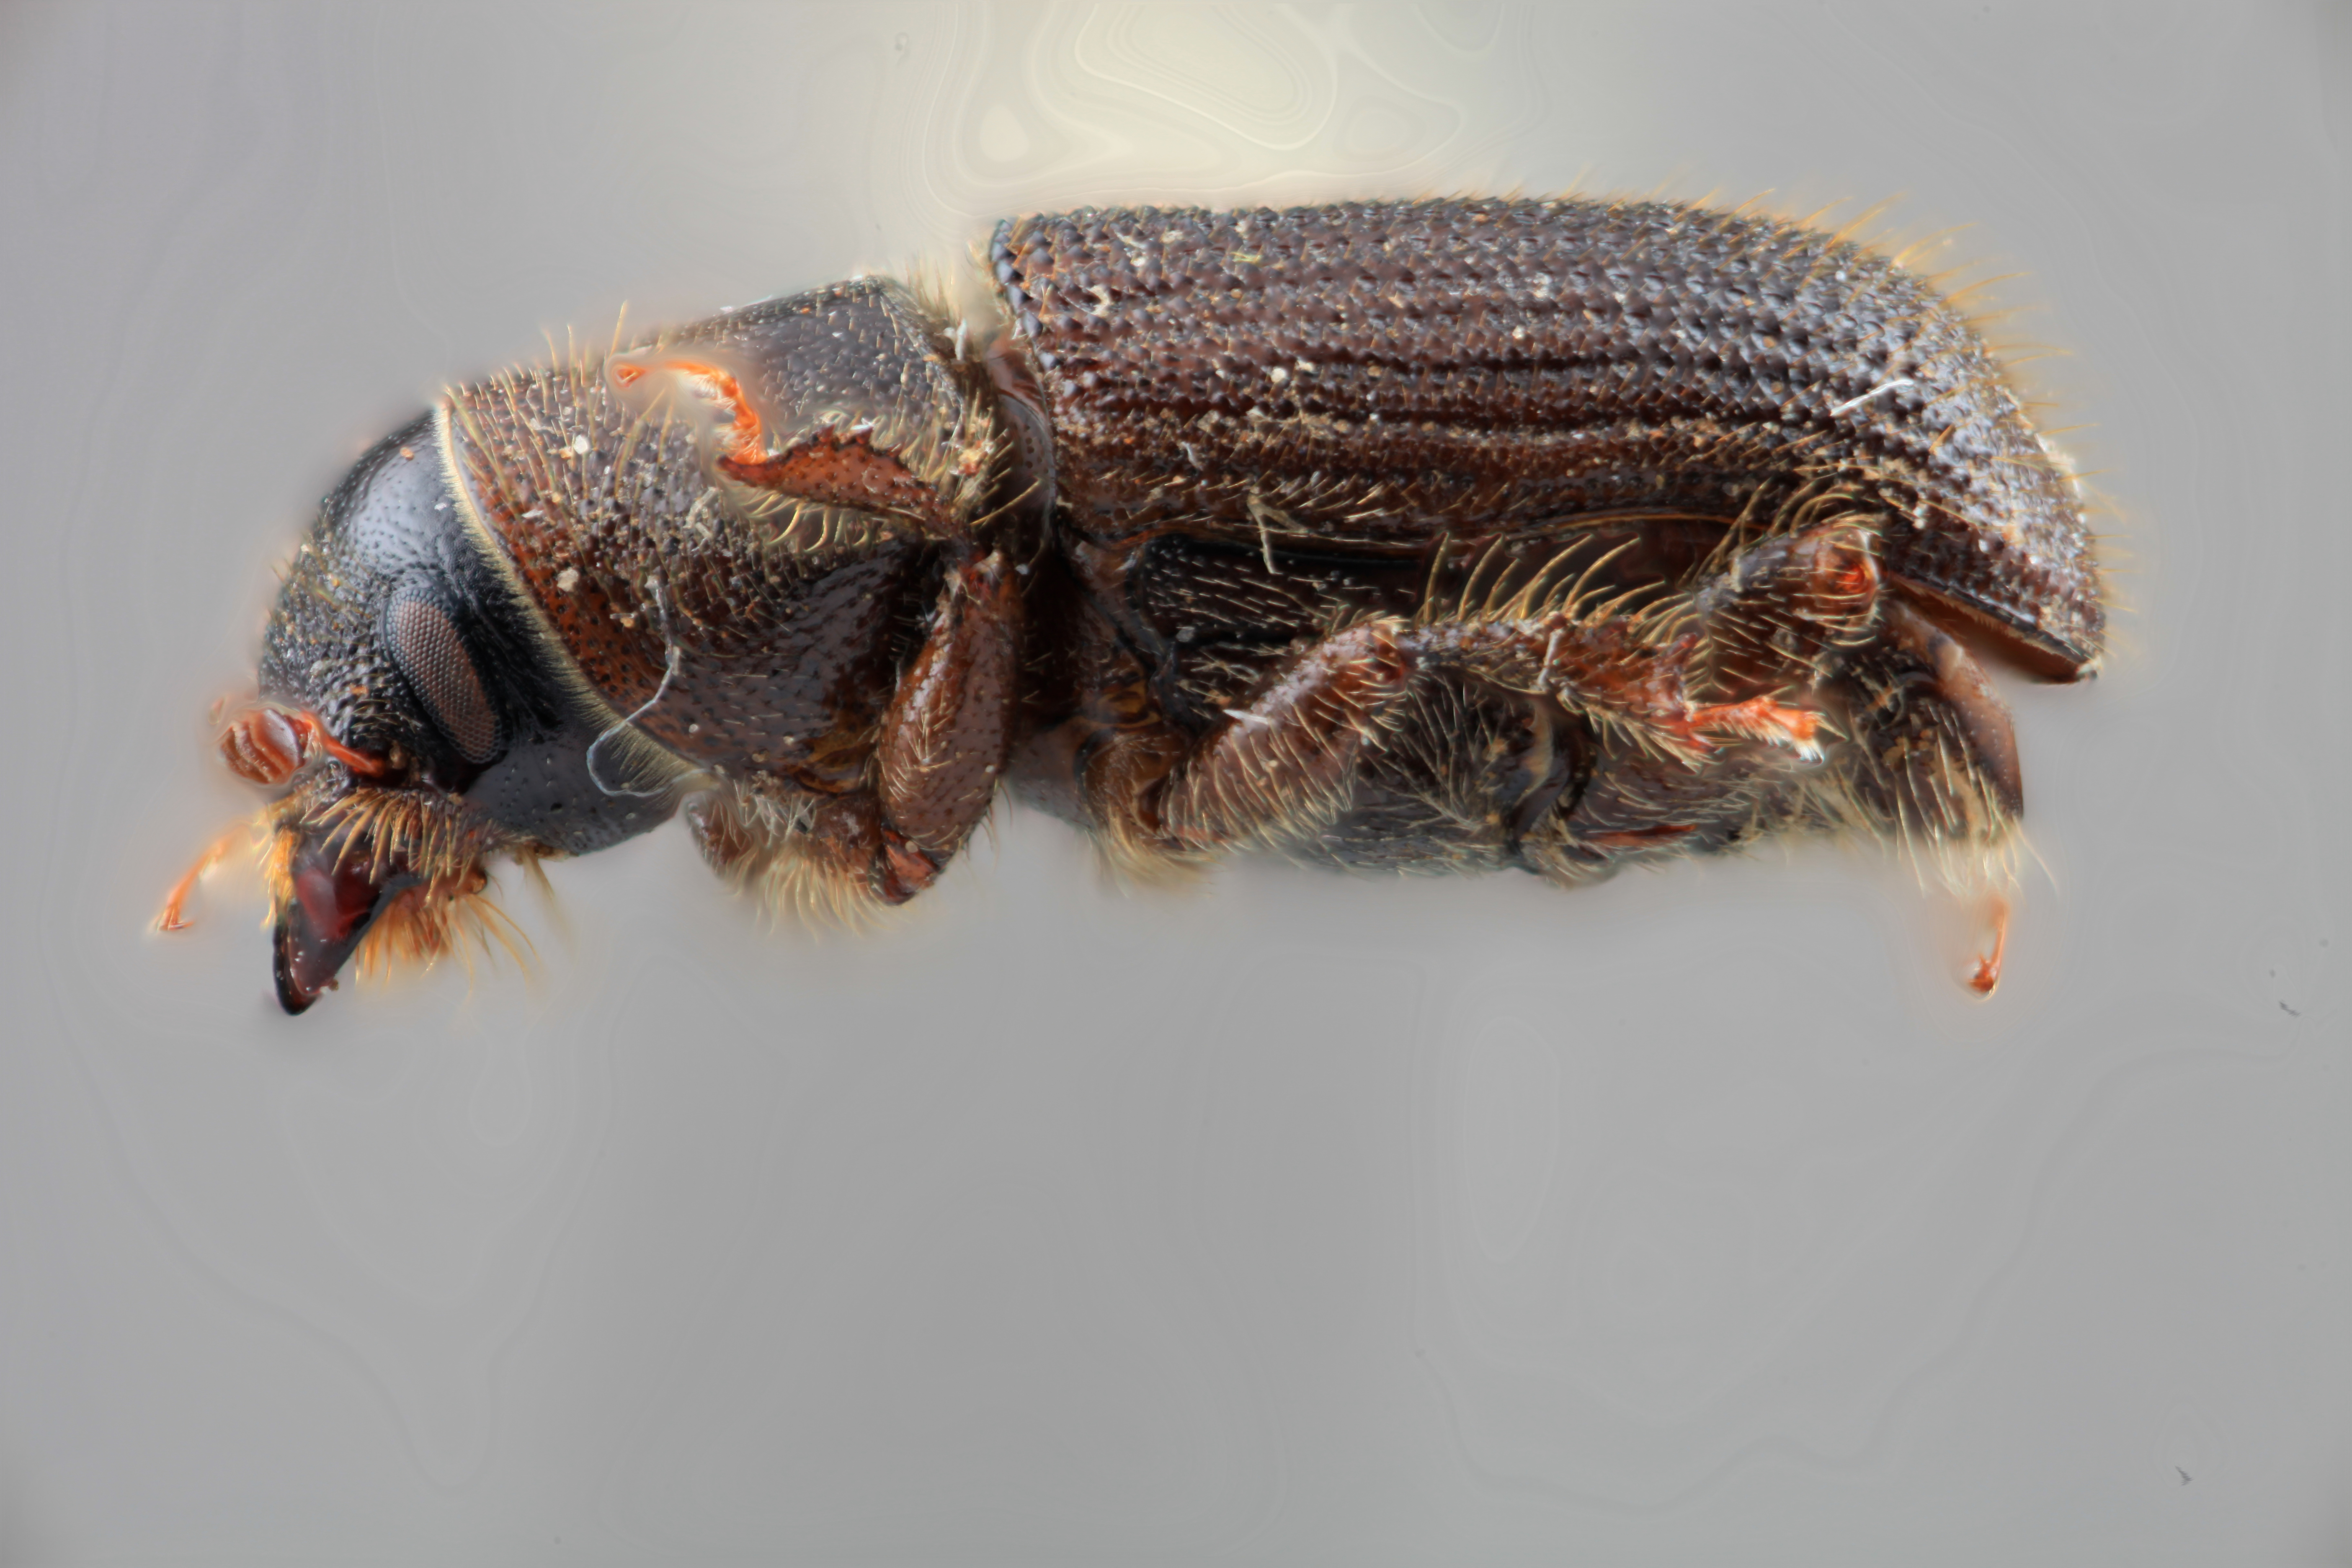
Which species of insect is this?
Dendroctonus aztecus
